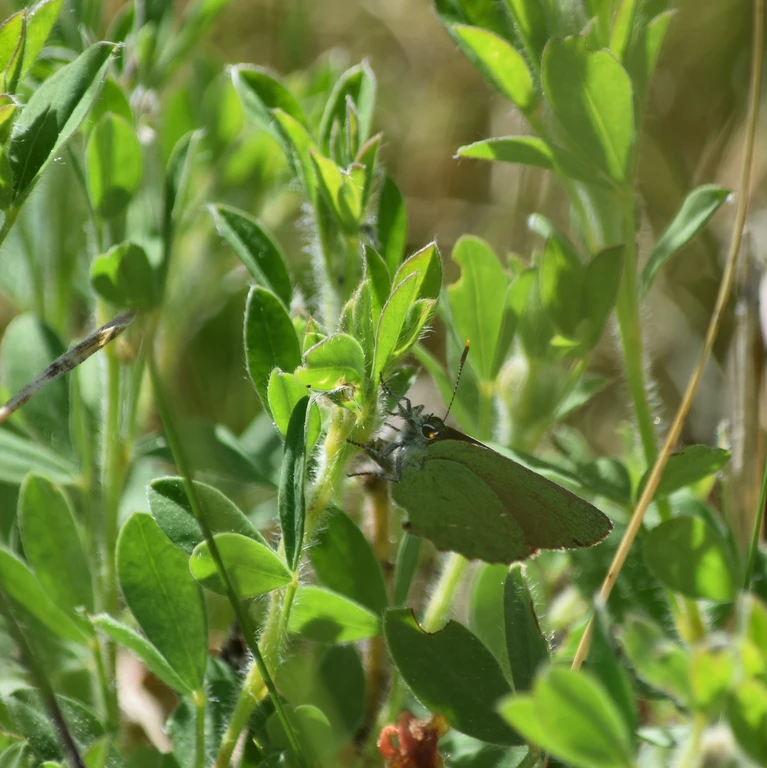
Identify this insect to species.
Callophrys rubi
